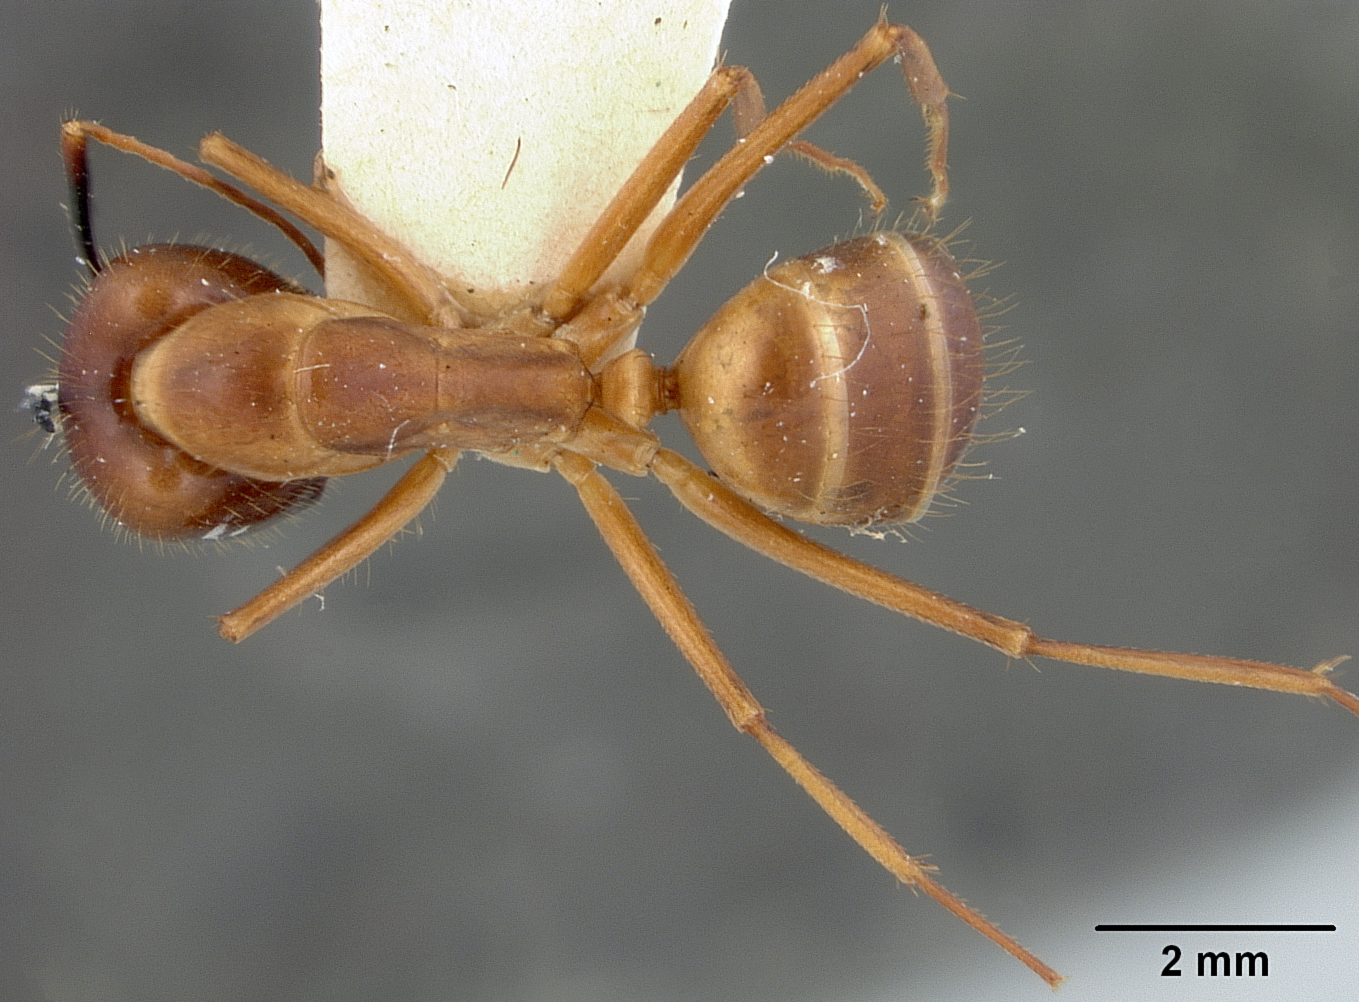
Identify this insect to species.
Camponotus fumidus
